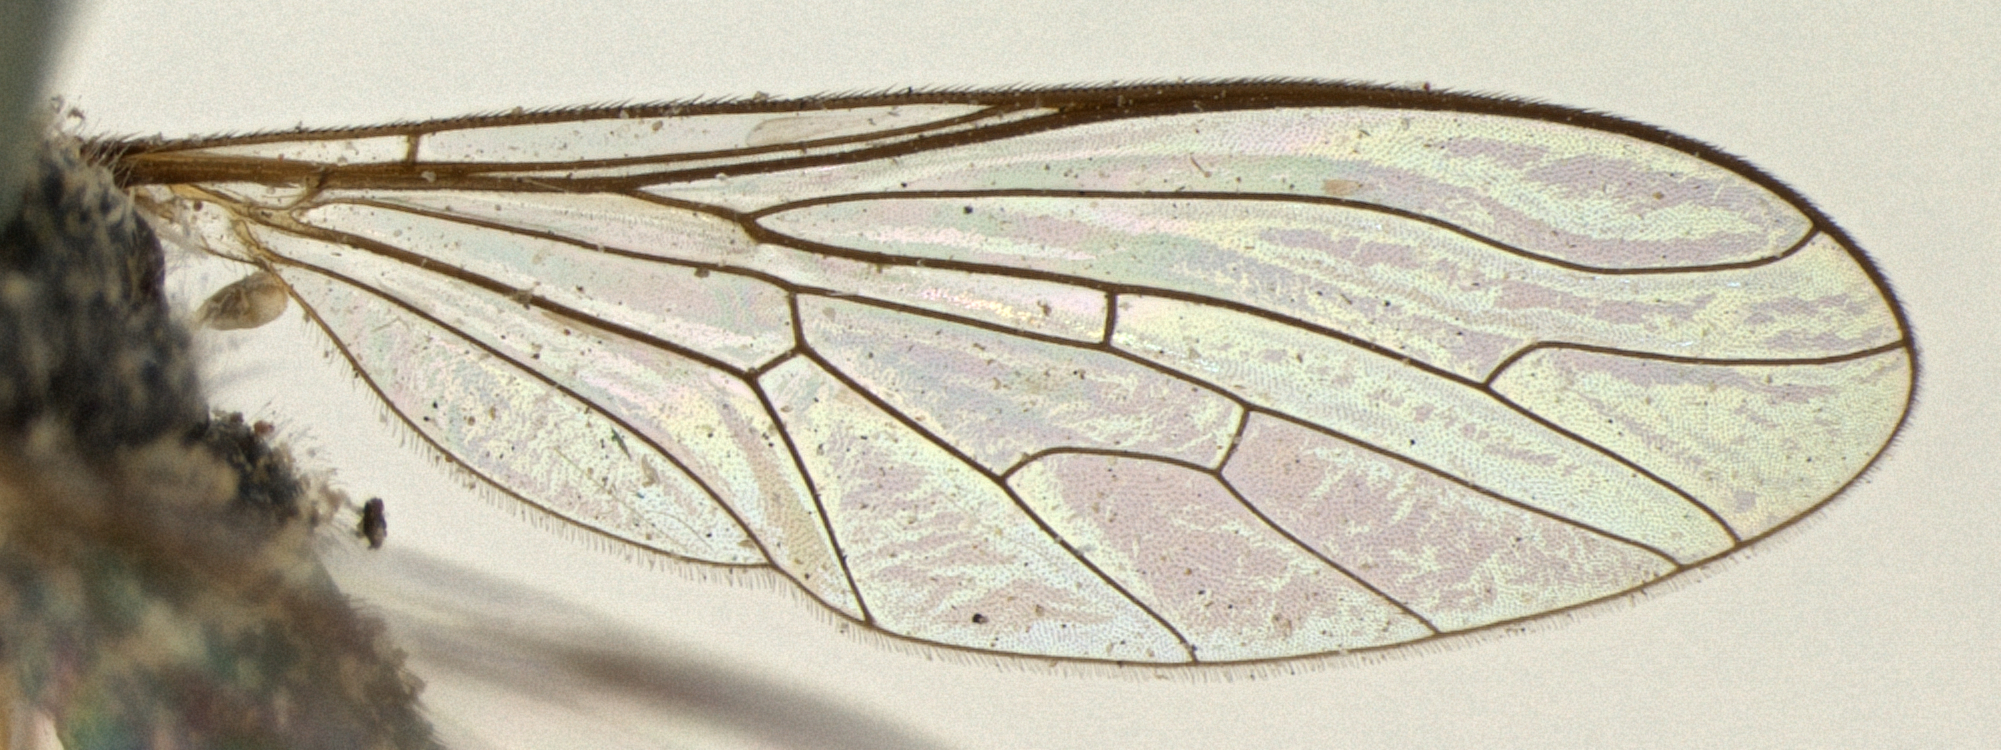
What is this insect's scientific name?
Metacosmus exilis
